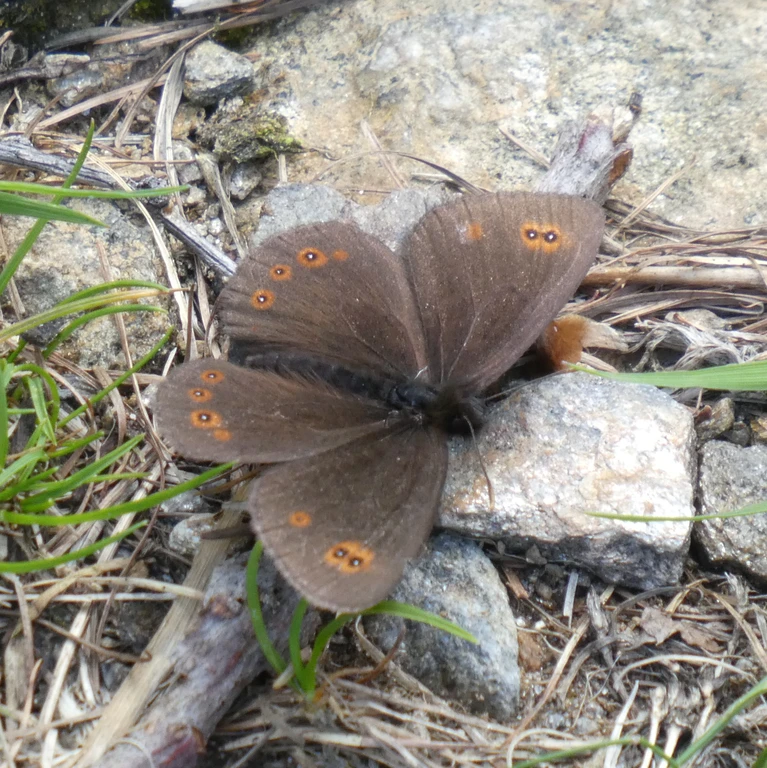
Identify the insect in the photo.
Erebia medusa
